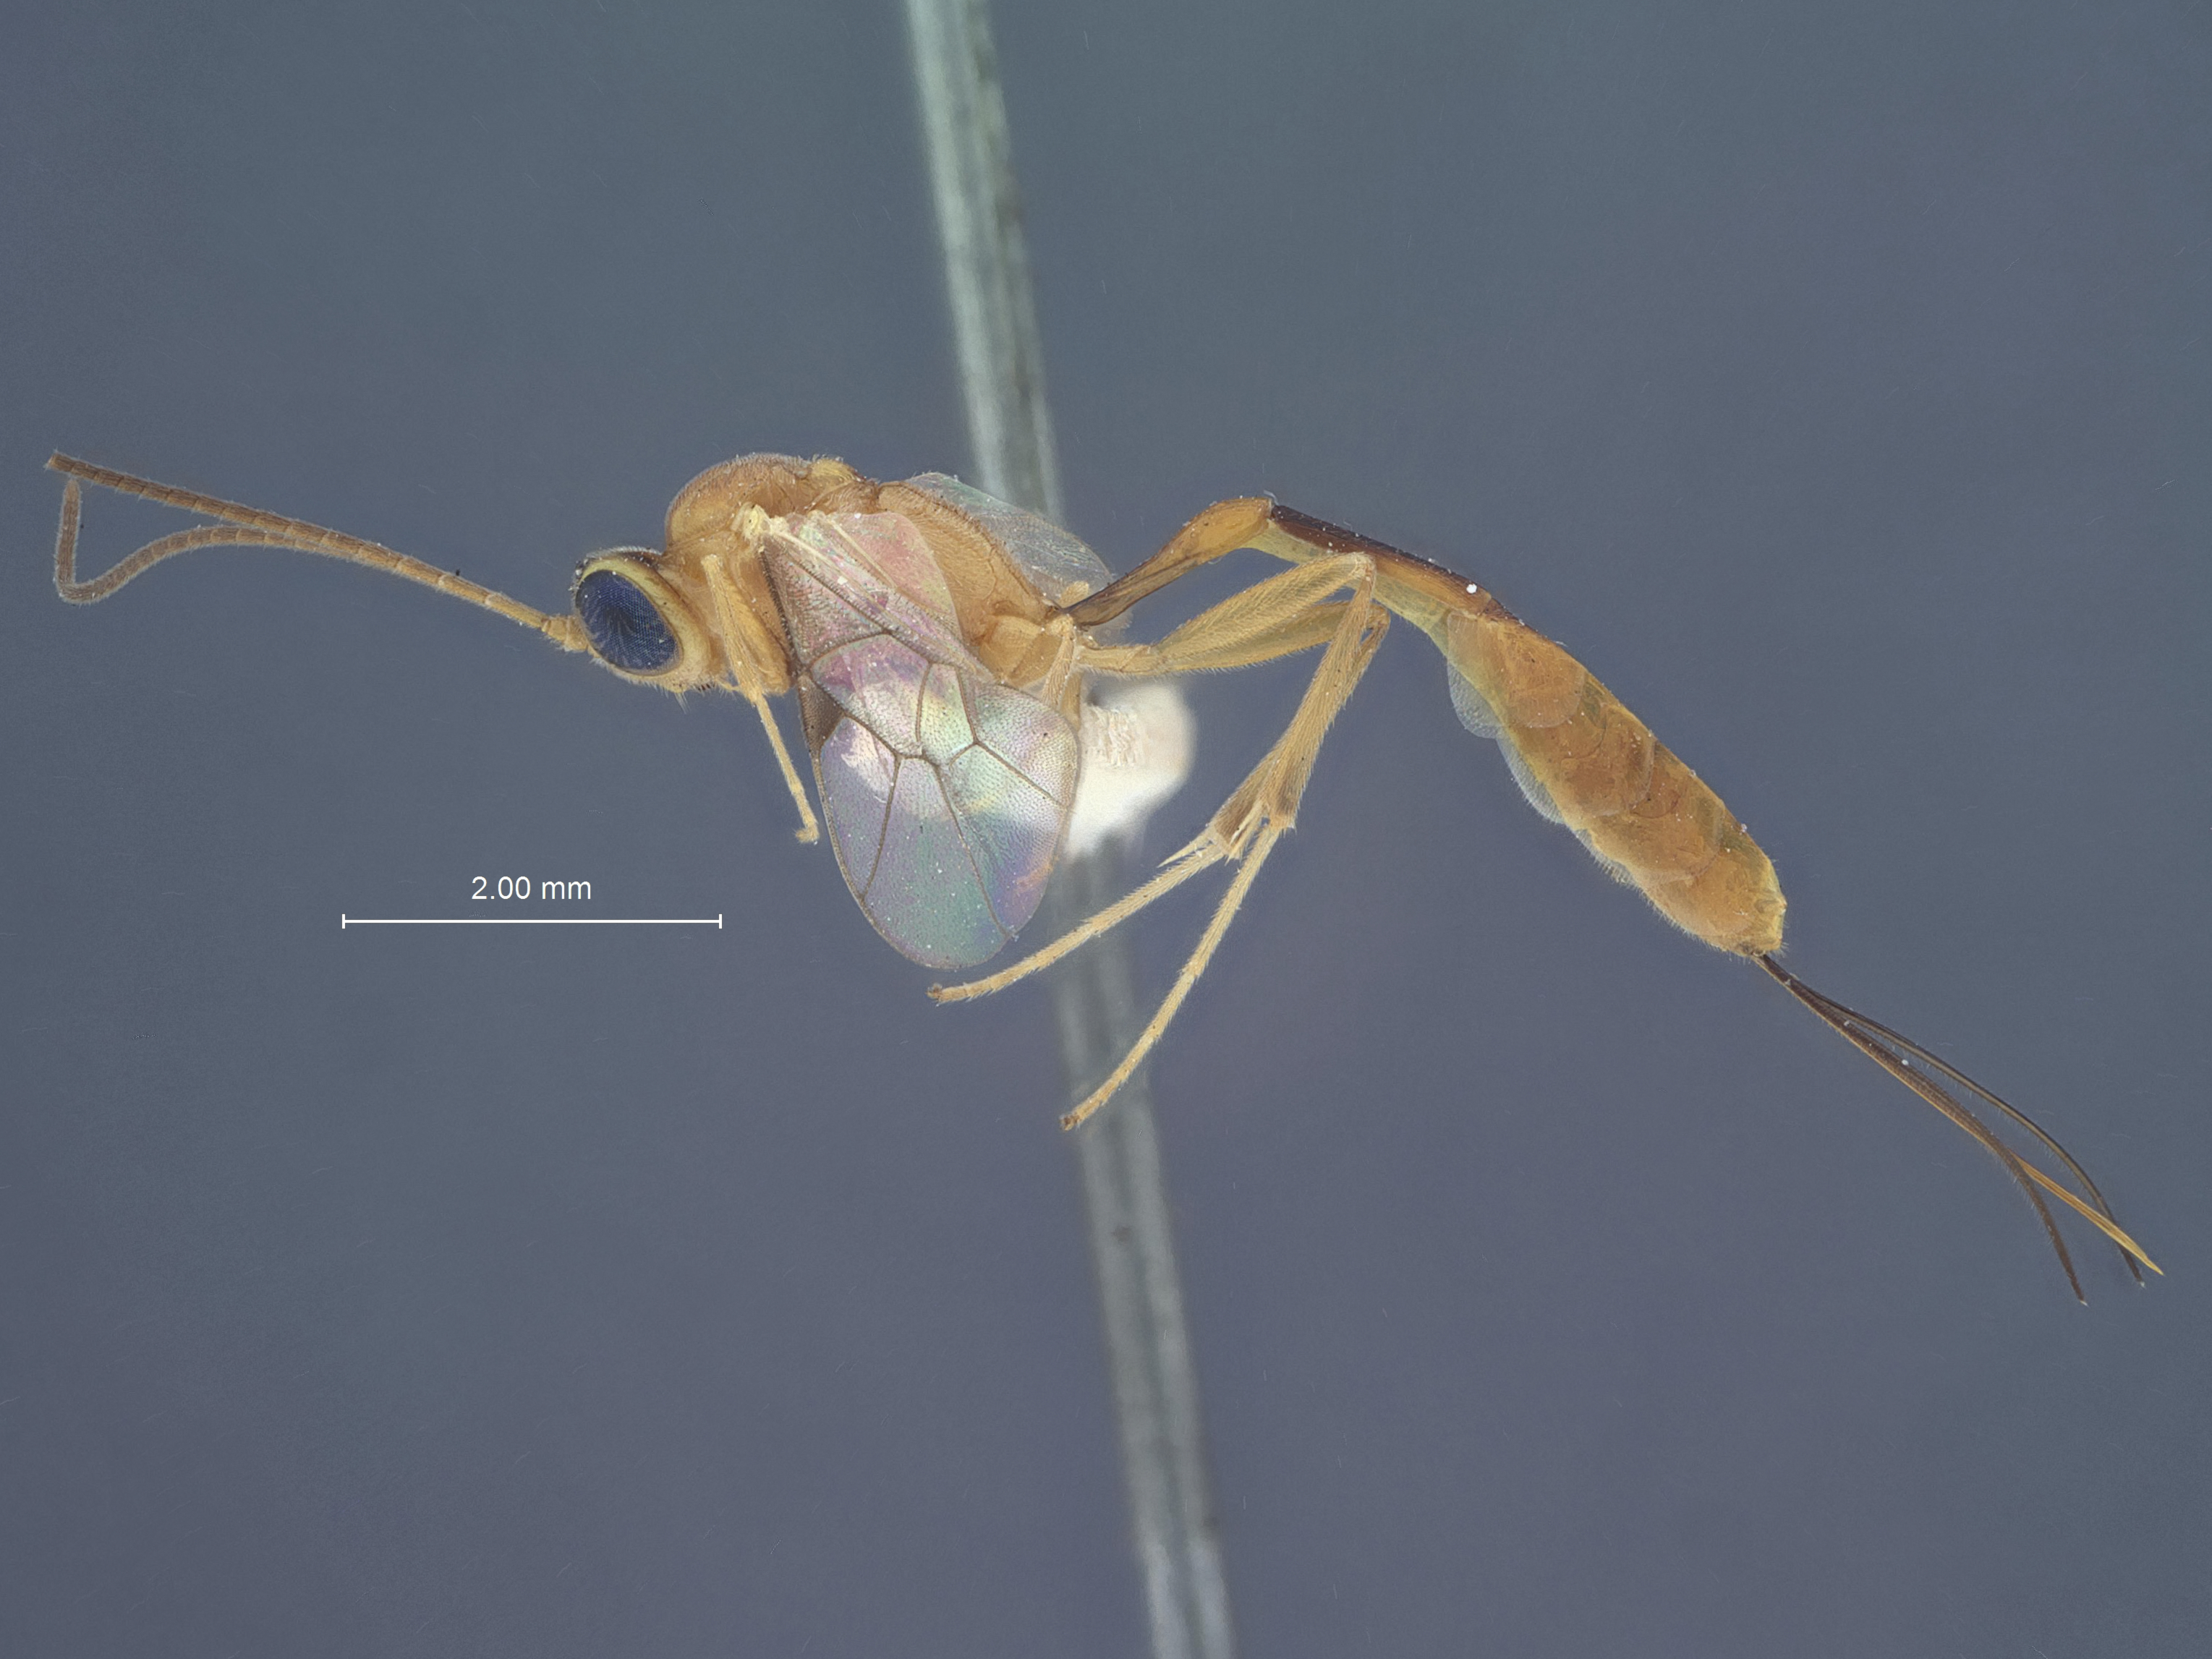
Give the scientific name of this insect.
Cremastus hymeniae
